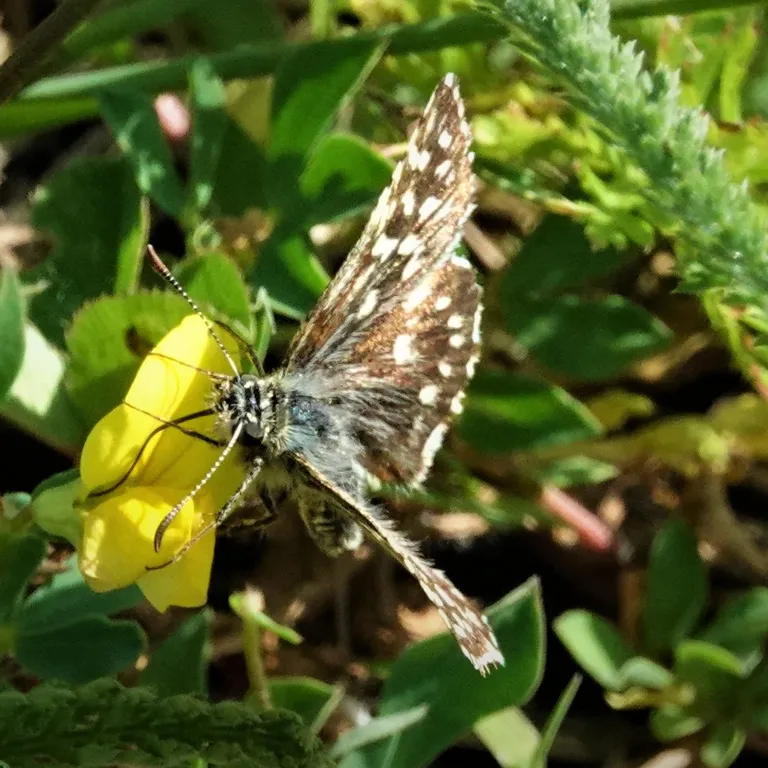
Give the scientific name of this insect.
Pyrgus malvae
